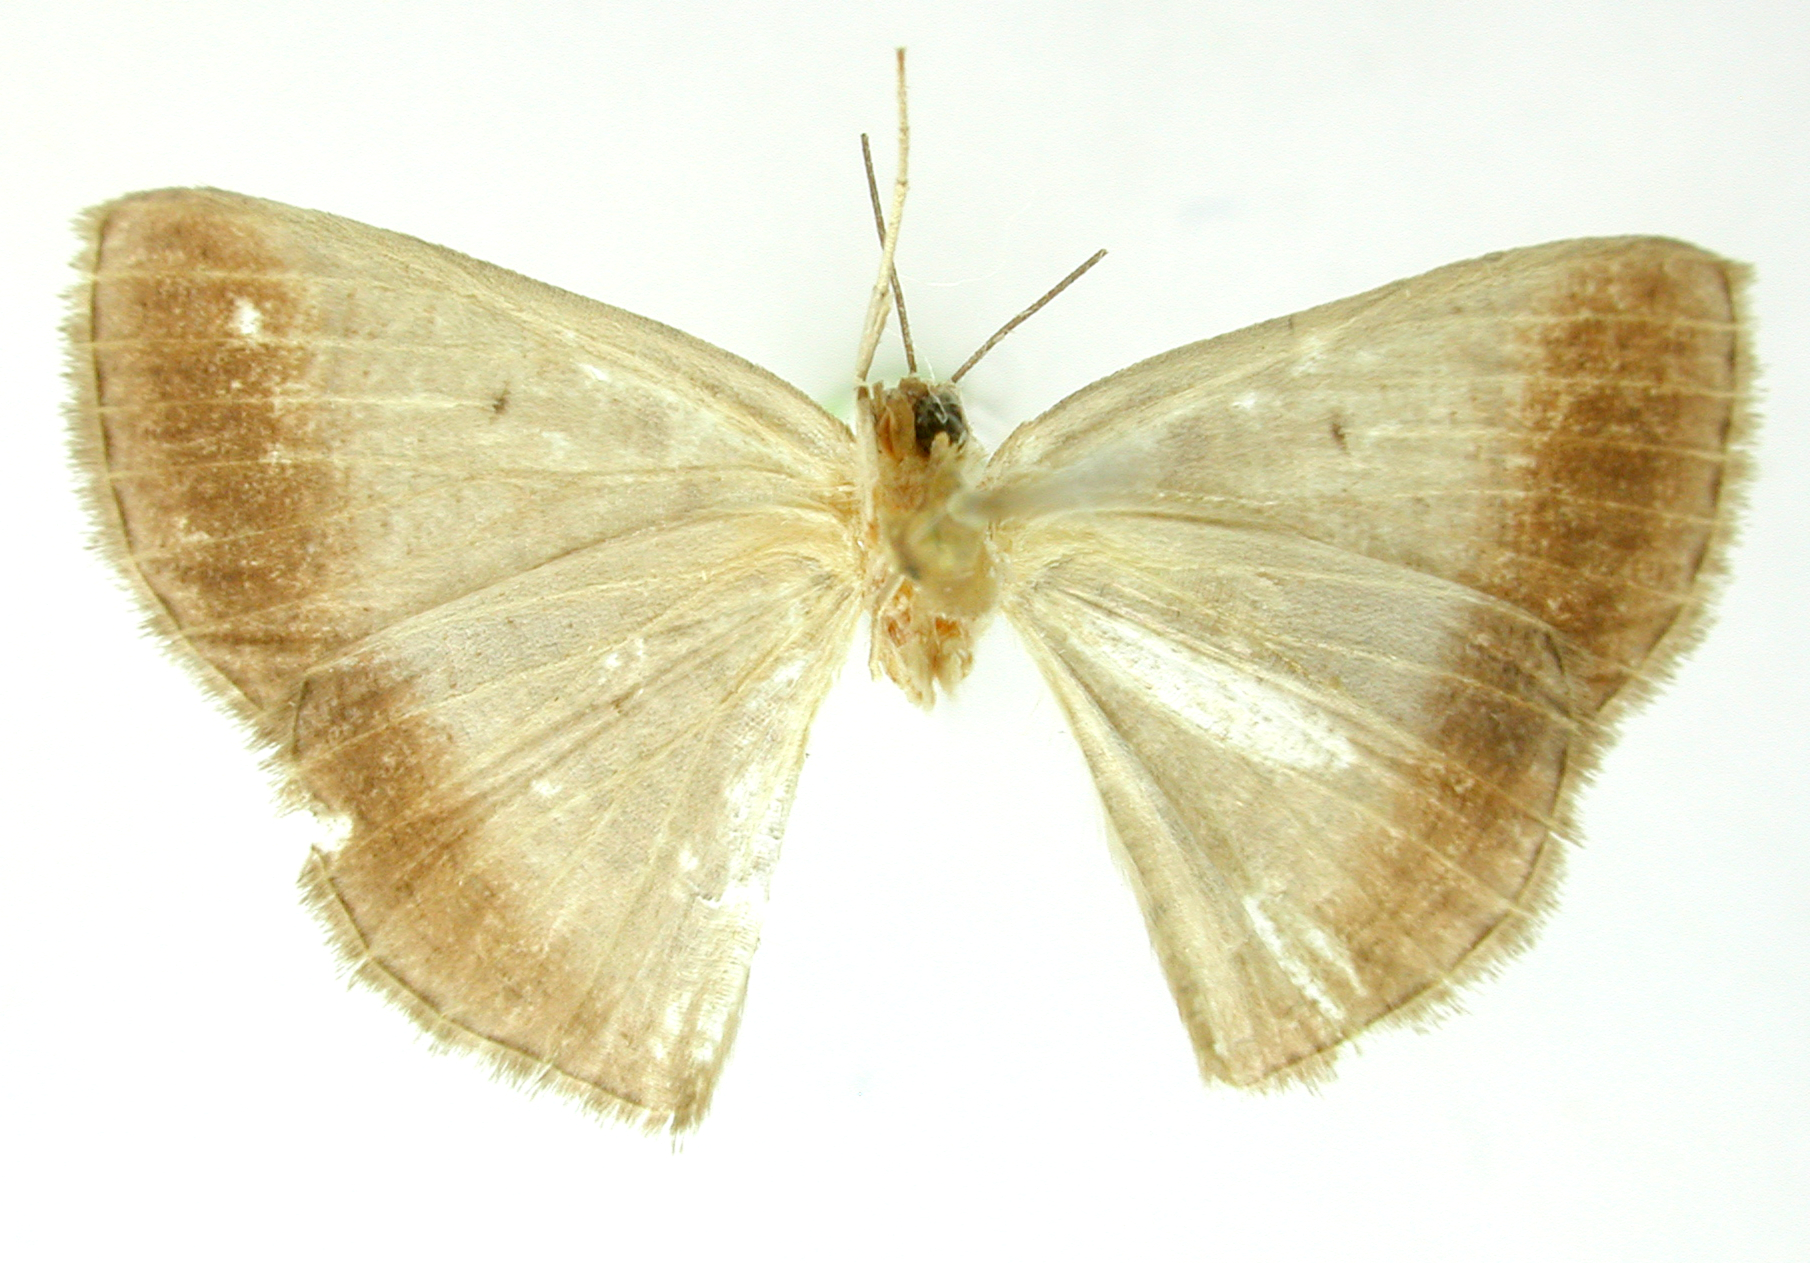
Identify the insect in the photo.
Thysanopyga brunnescens
